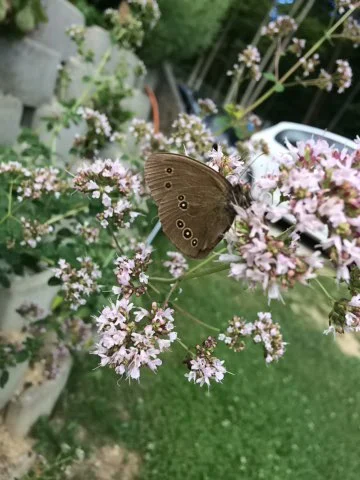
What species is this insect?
Aphantopus hyperantus
